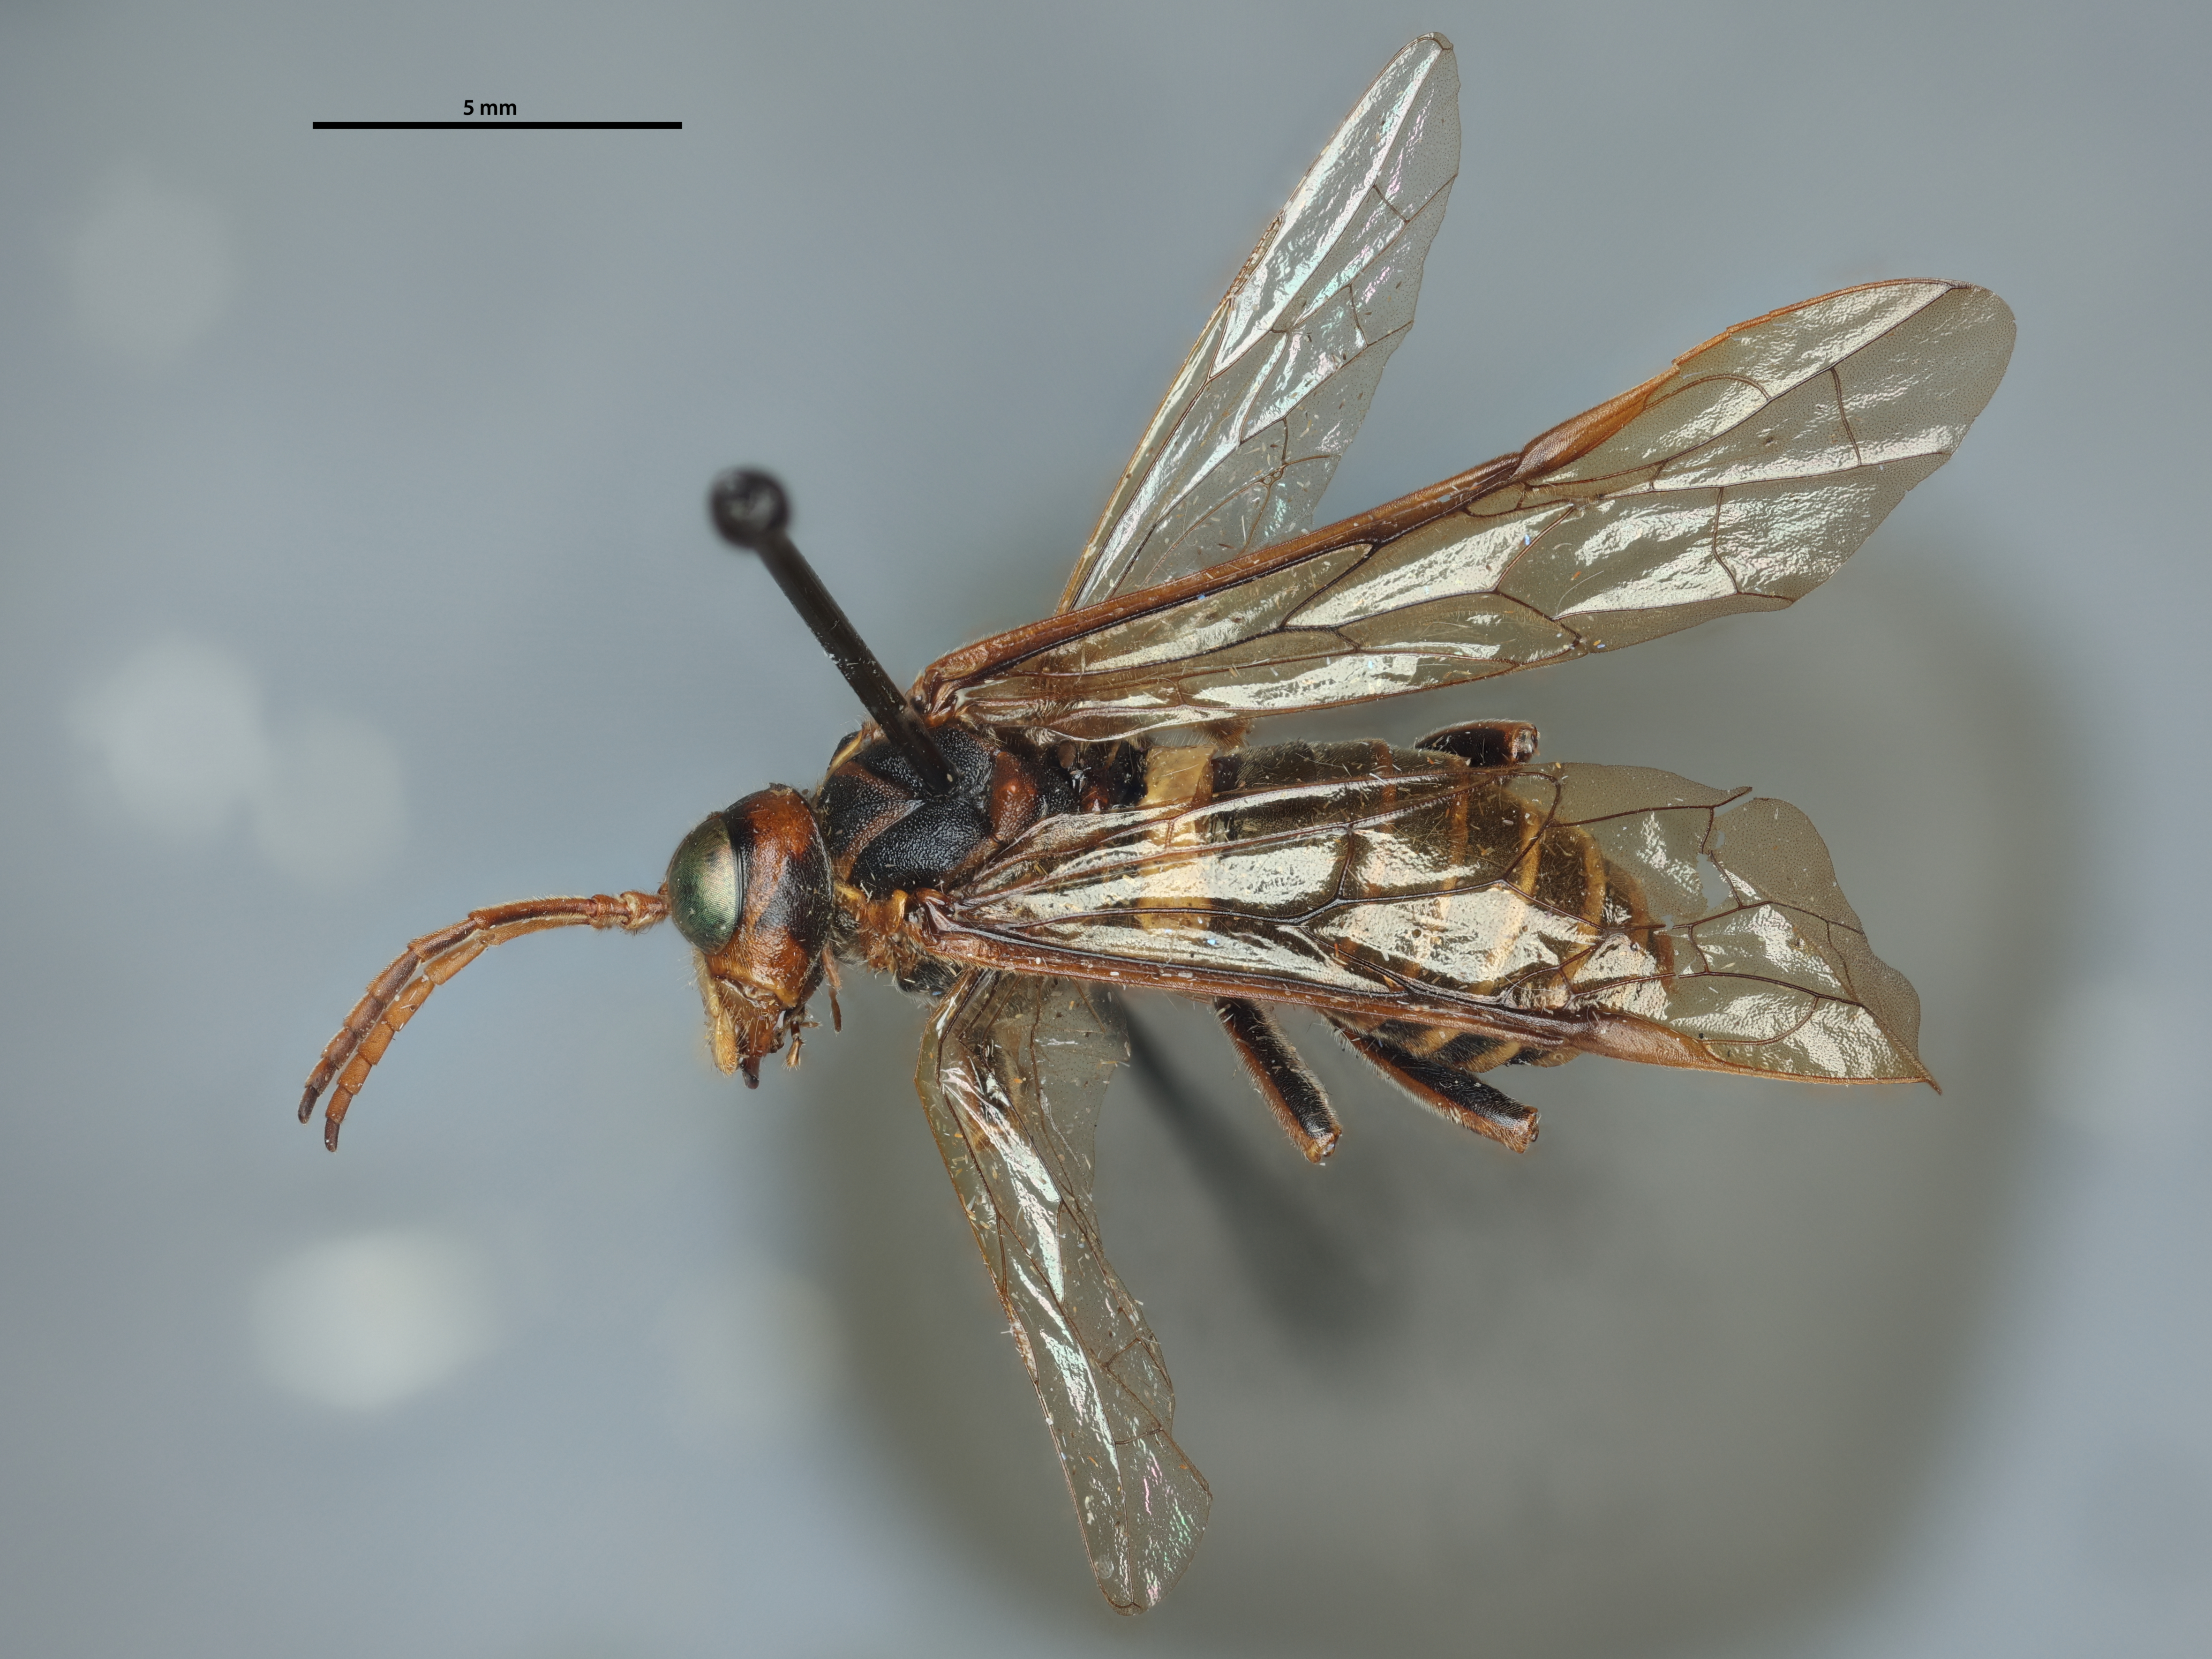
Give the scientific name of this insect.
Tenthredo tumida
